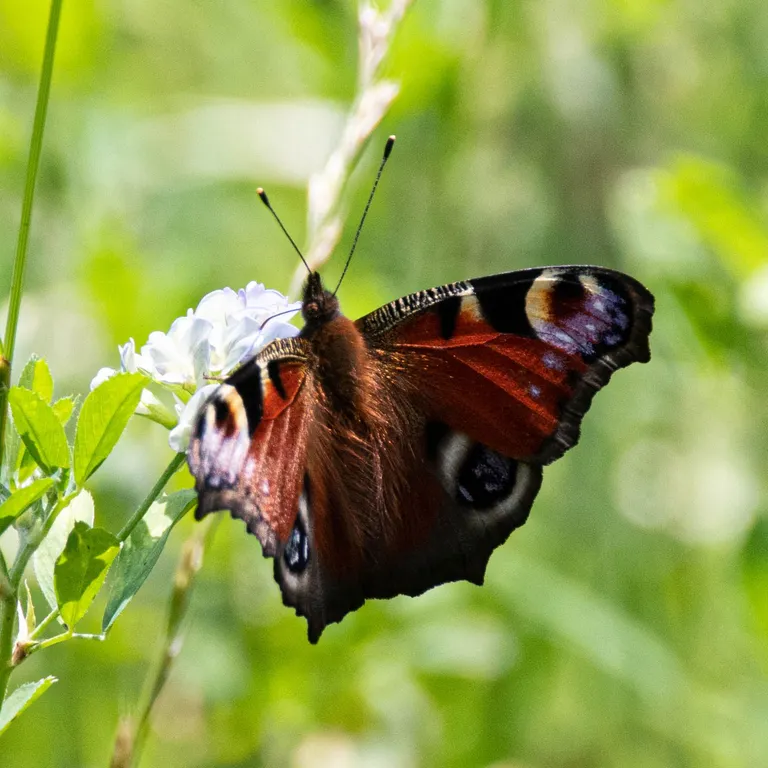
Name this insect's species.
Aglais io
